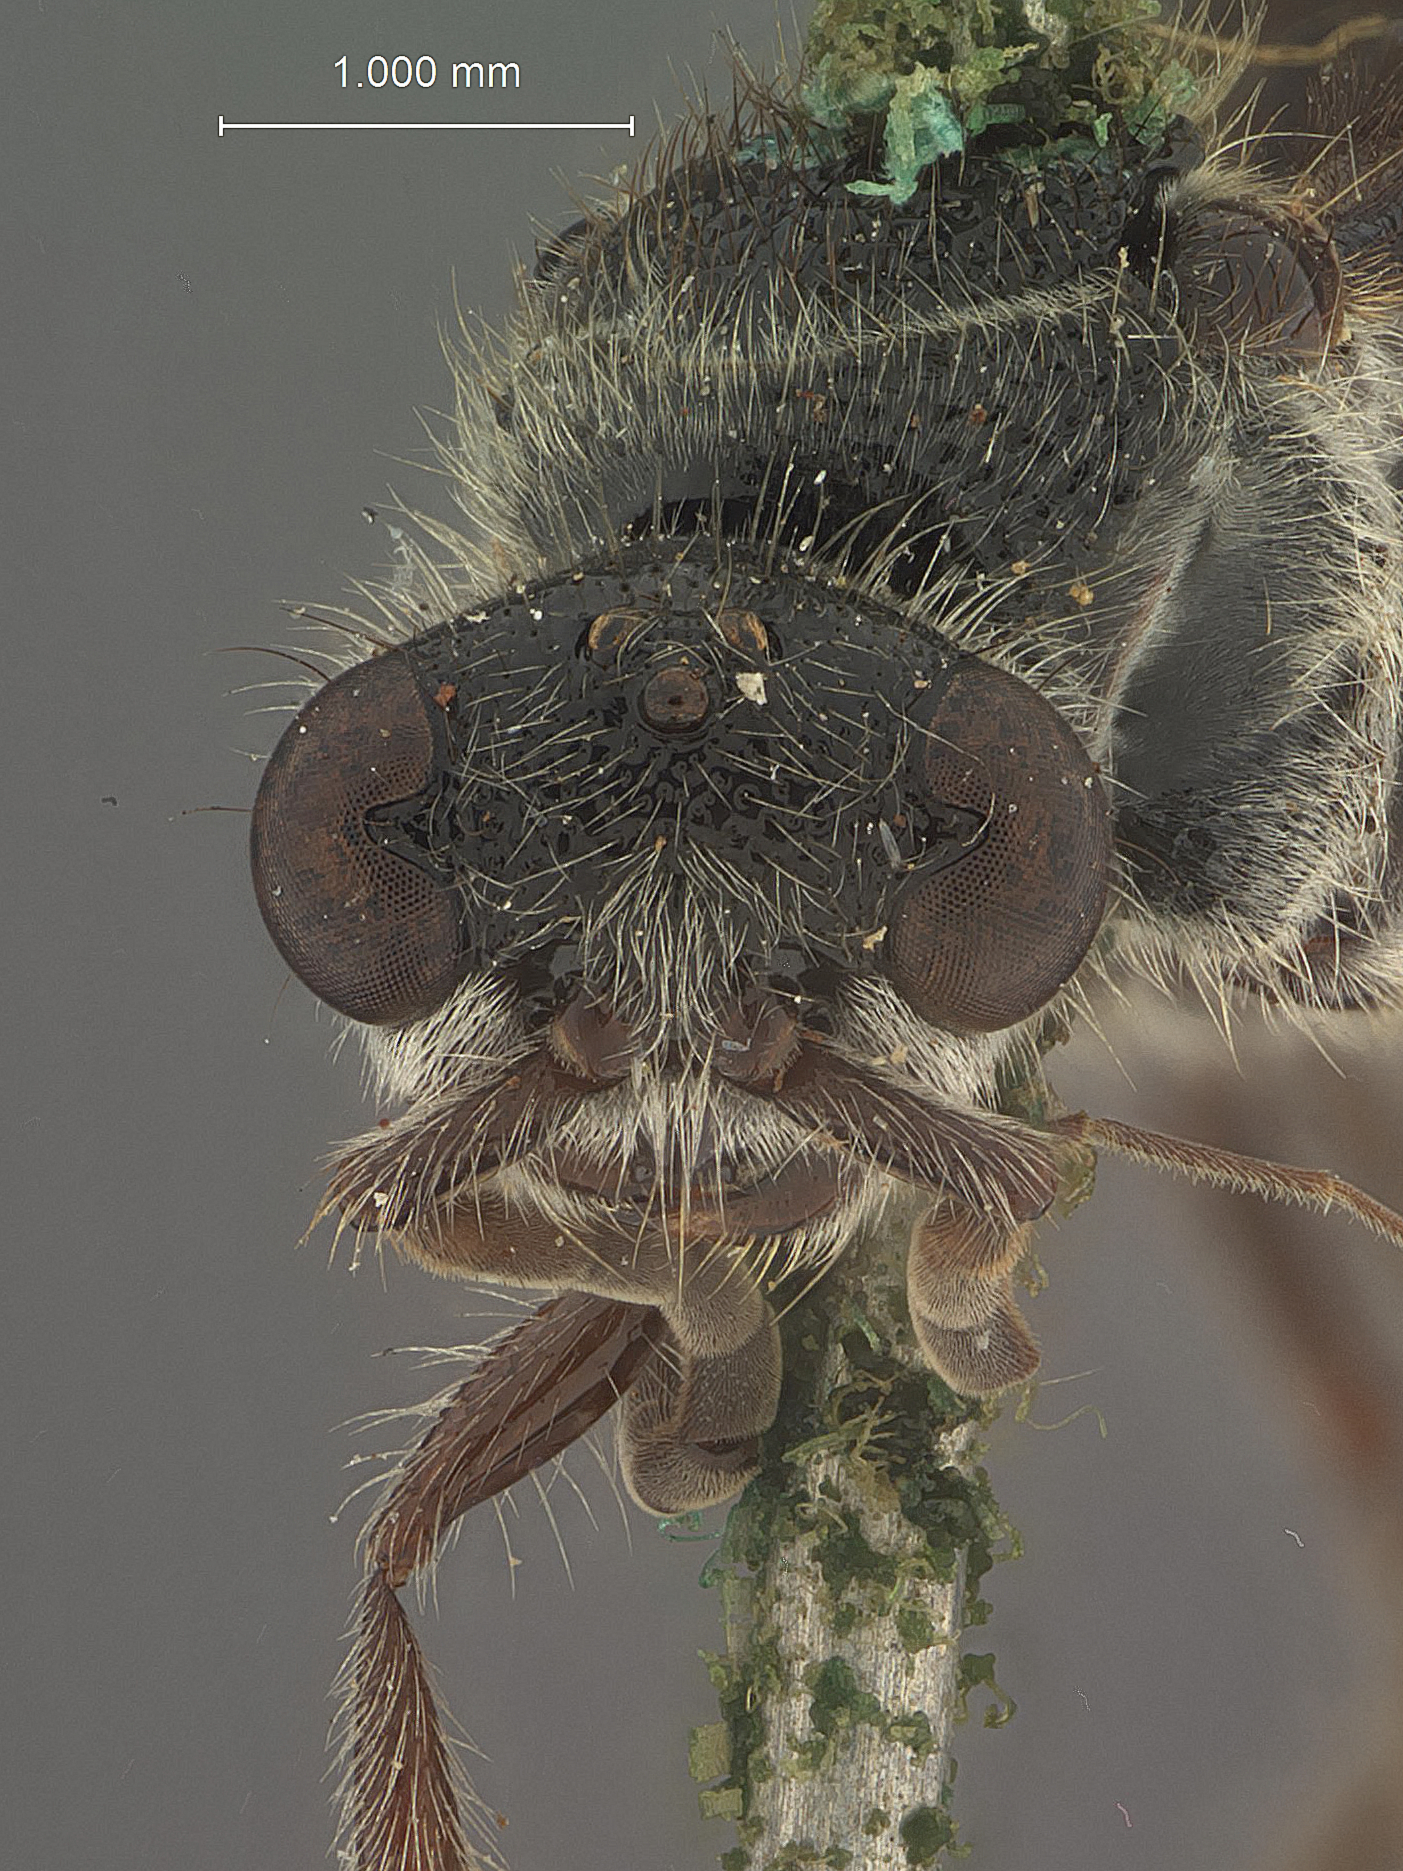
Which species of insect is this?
Timulla fortuita
